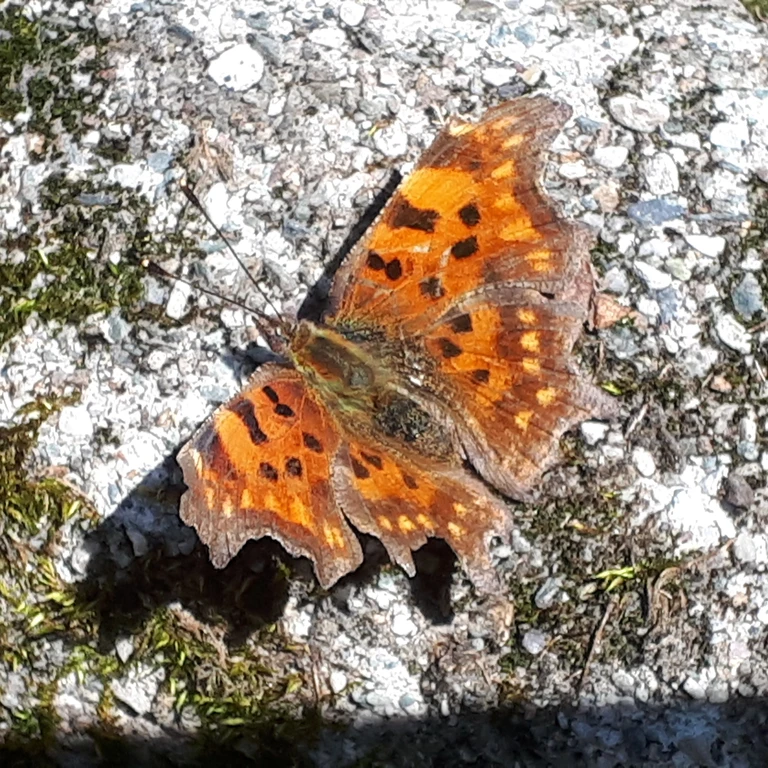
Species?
Polygonia c-album
